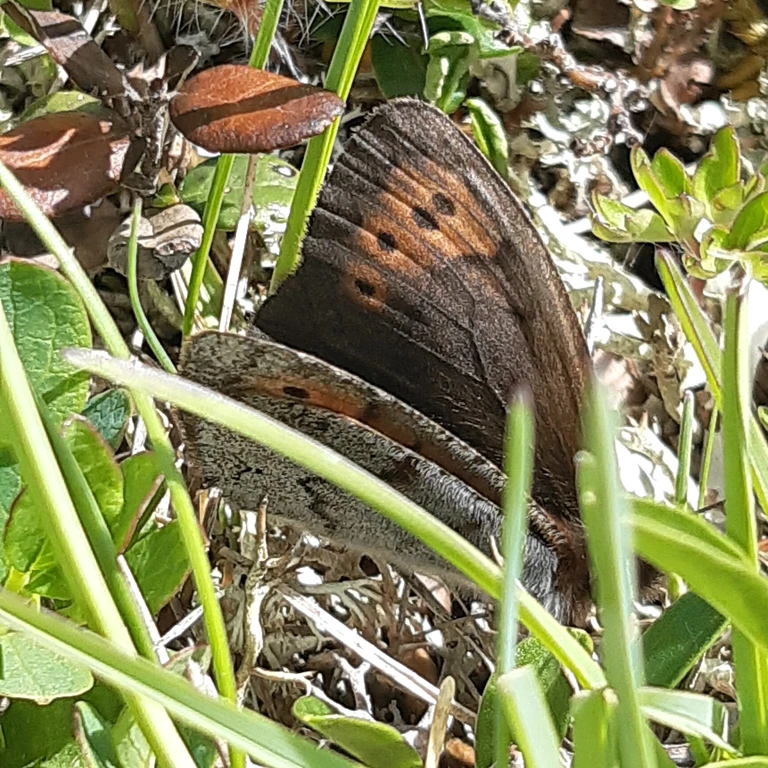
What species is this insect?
Erebia pandrose
